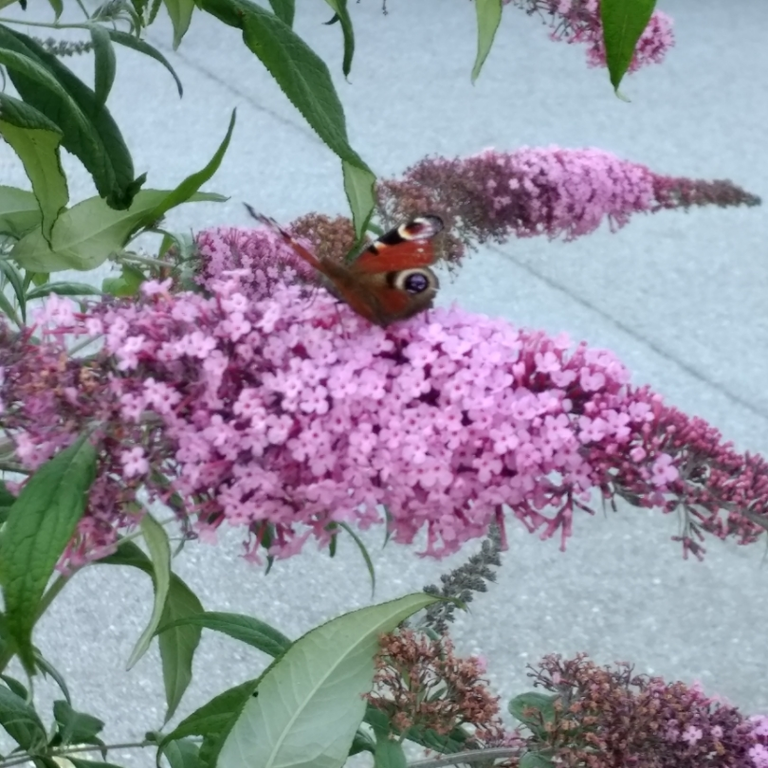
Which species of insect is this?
Aglais io
